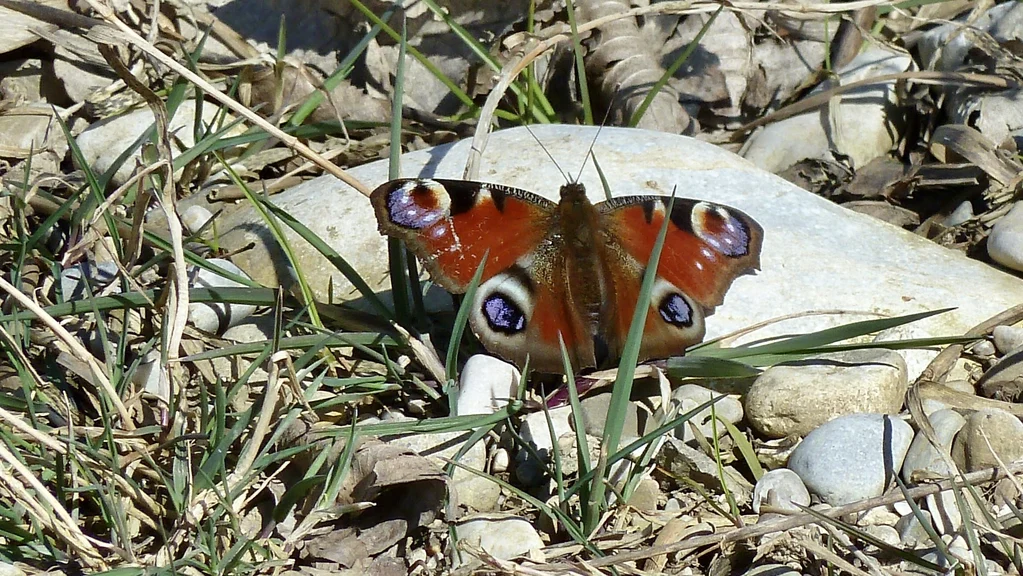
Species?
Aglais io
